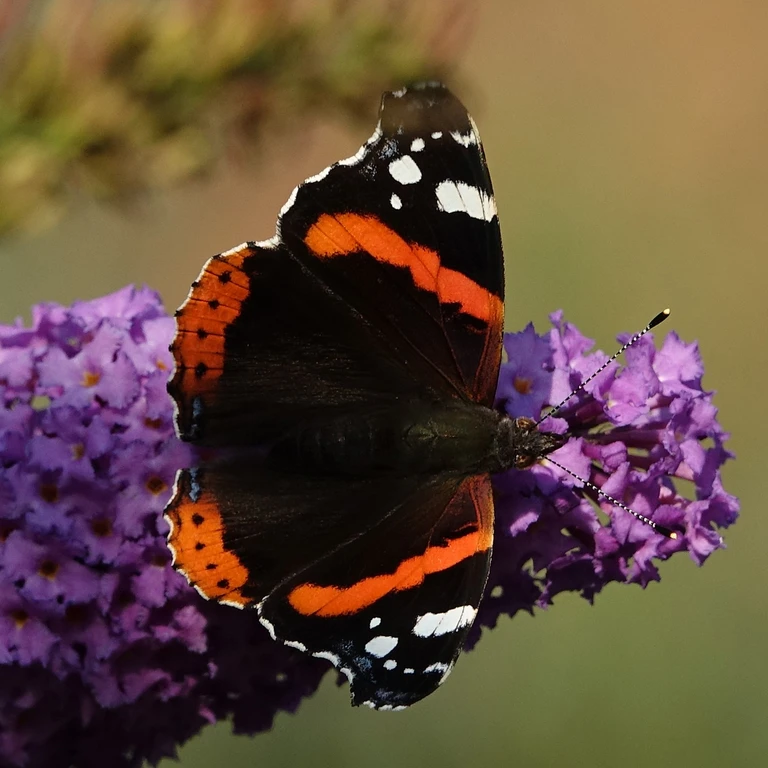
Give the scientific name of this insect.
Vanessa atalanta
